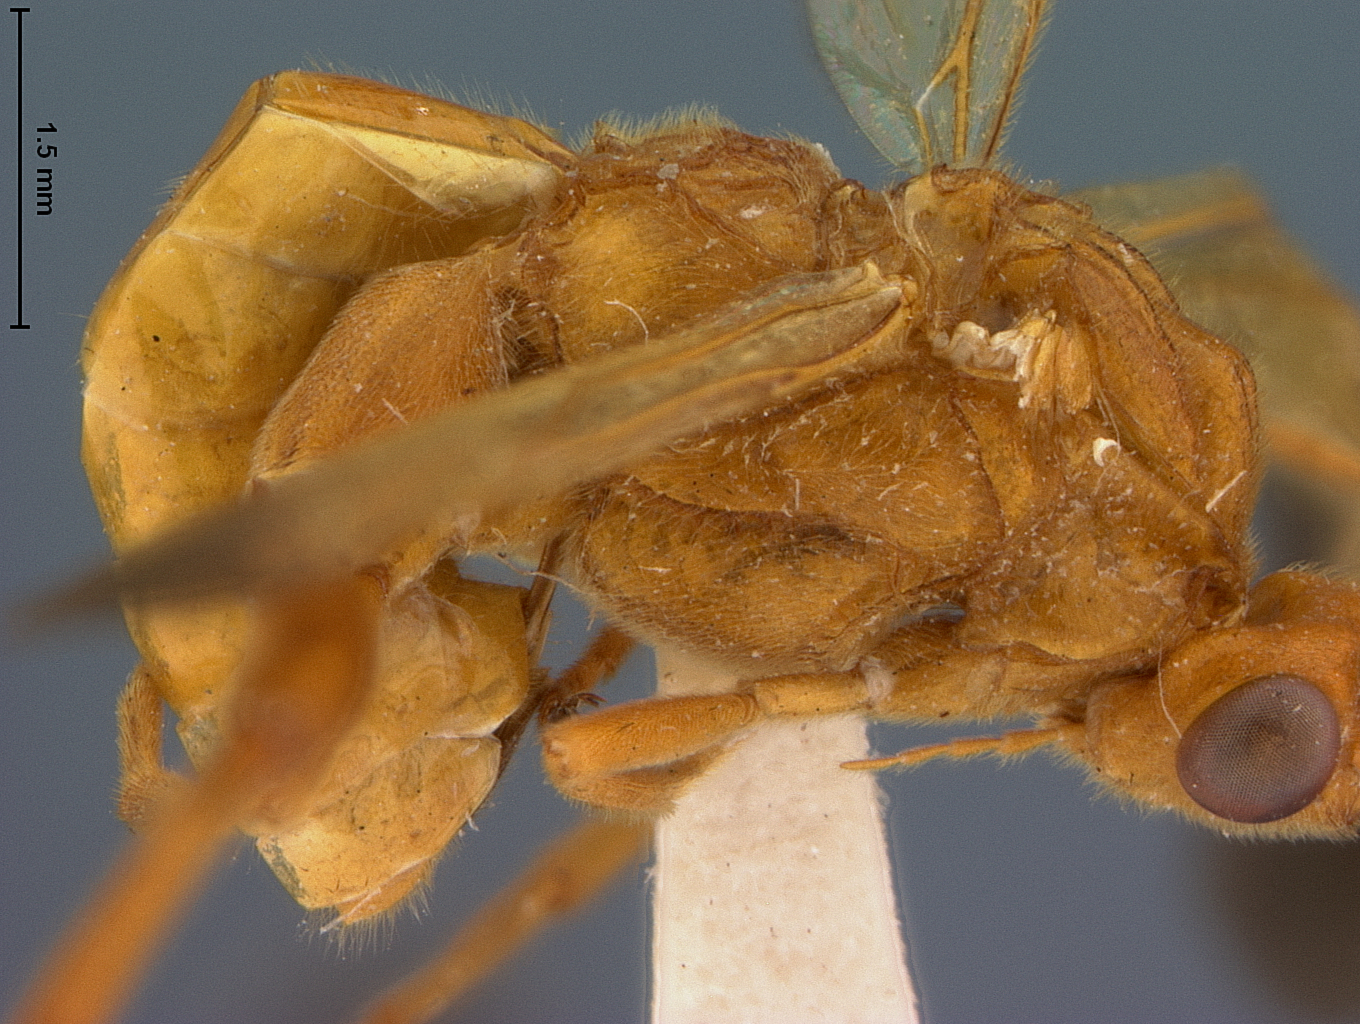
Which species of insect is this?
Euagathis varuni
